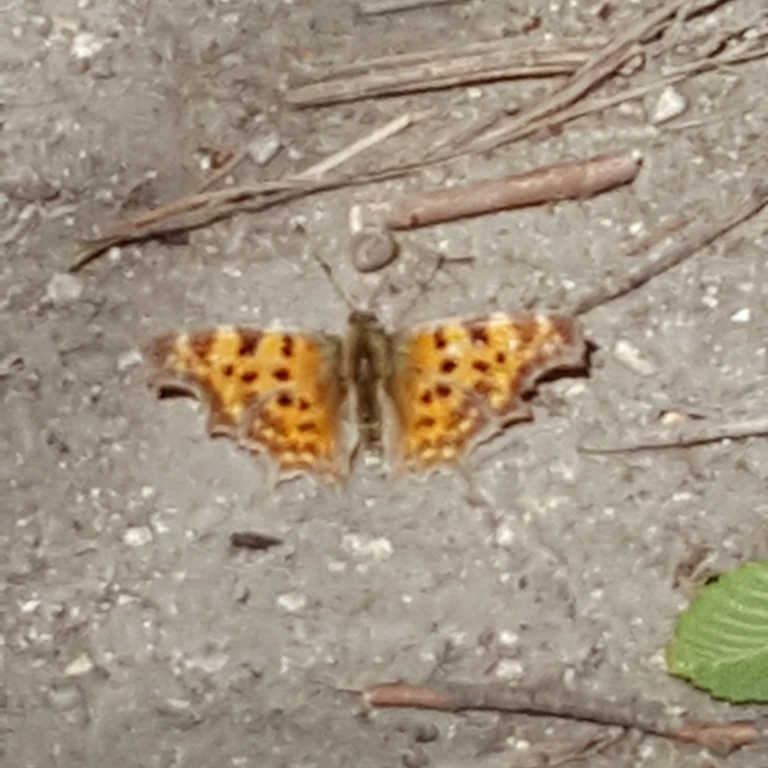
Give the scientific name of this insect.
Polygonia c-album
